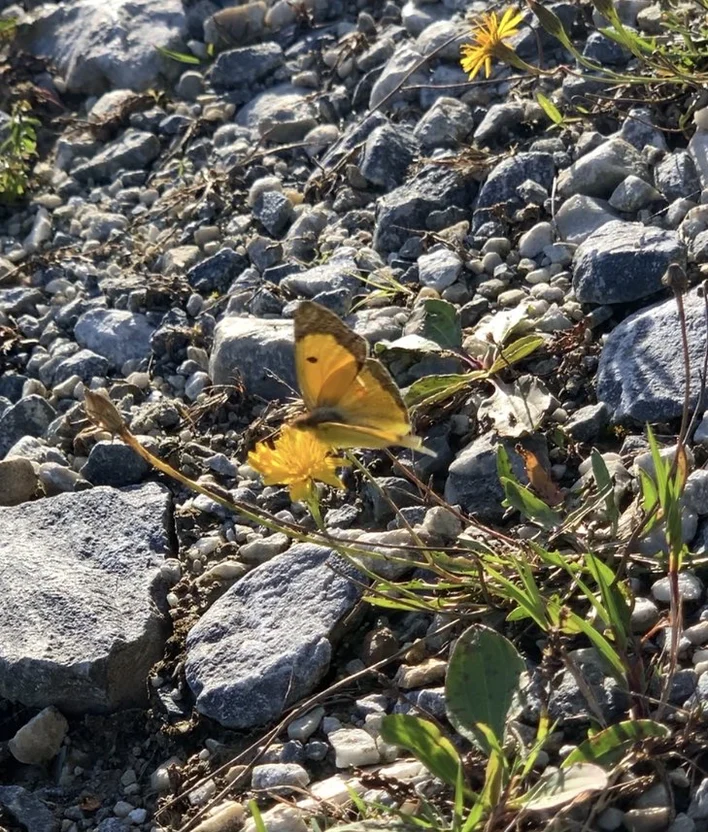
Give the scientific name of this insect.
Colias croceus
